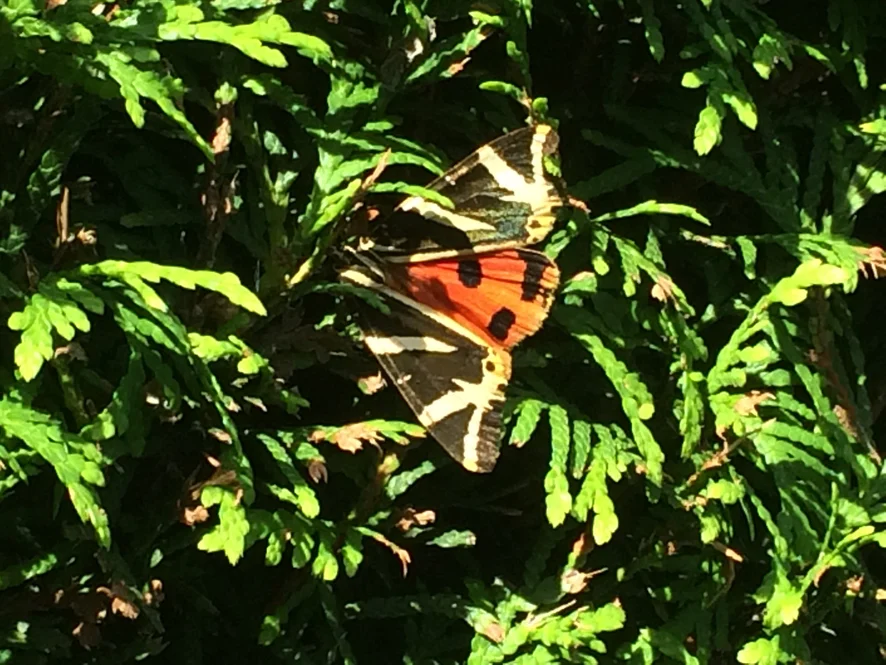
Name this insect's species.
Euplagia quadripunctaria
